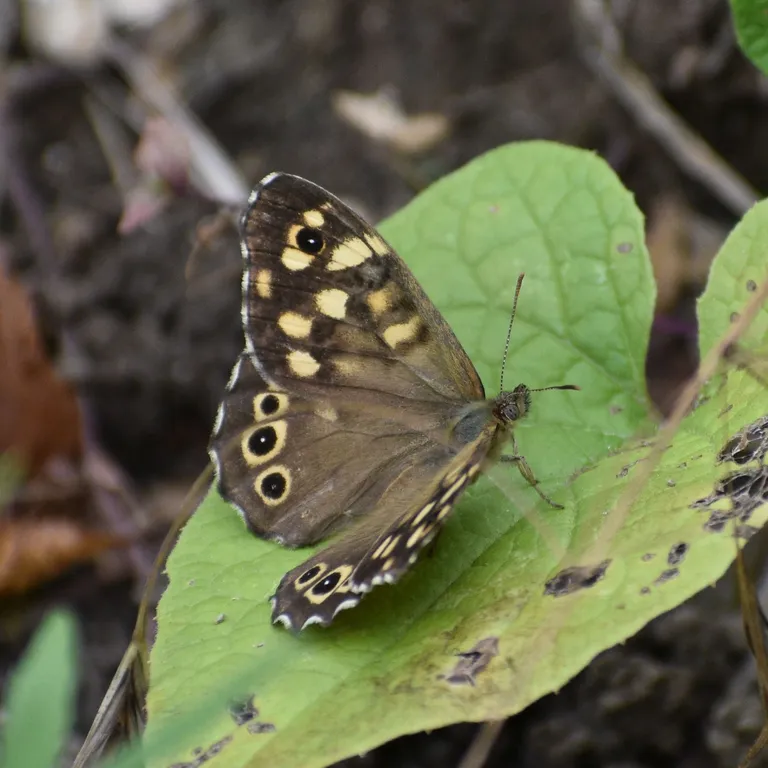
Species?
Pararge aegeria
